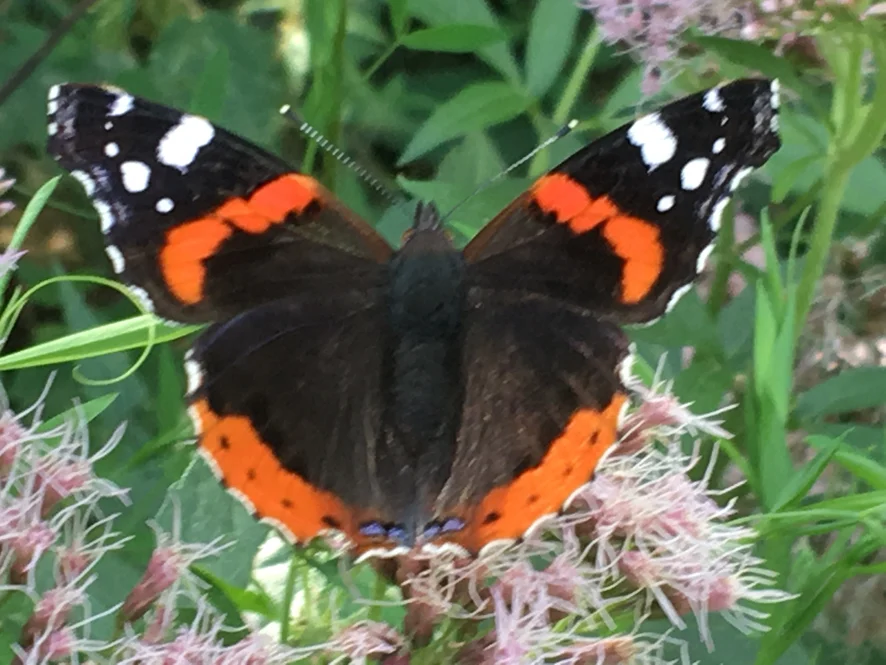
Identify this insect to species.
Vanessa atalanta
